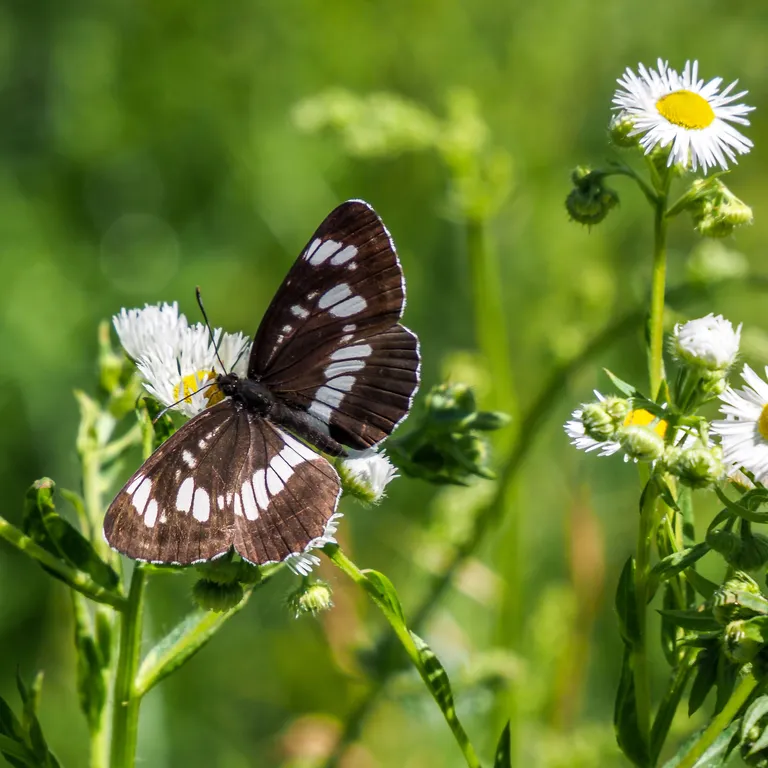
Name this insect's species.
Neptis rivularis
